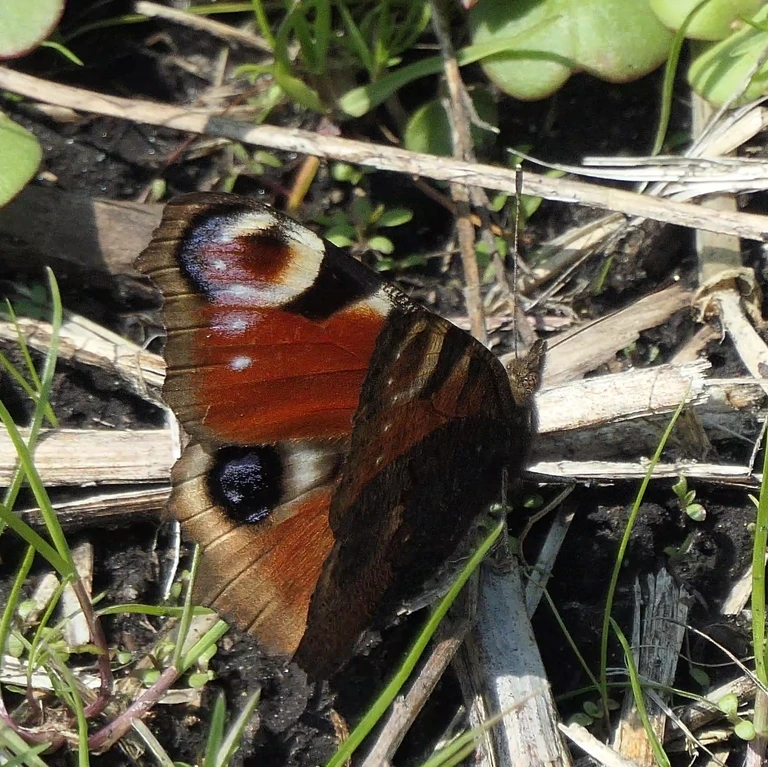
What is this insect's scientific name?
Aglais io
